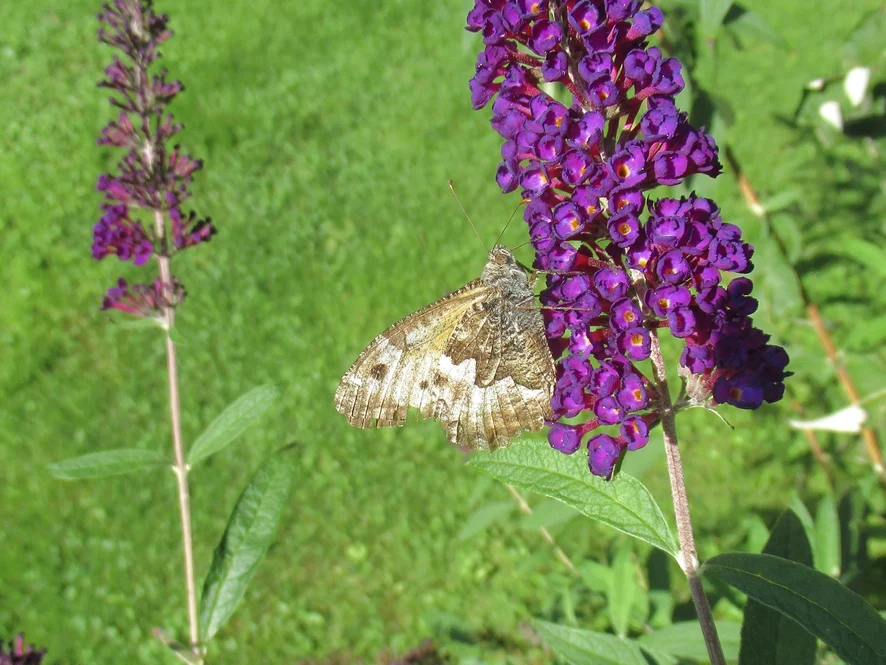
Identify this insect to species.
Hipparchia semele
